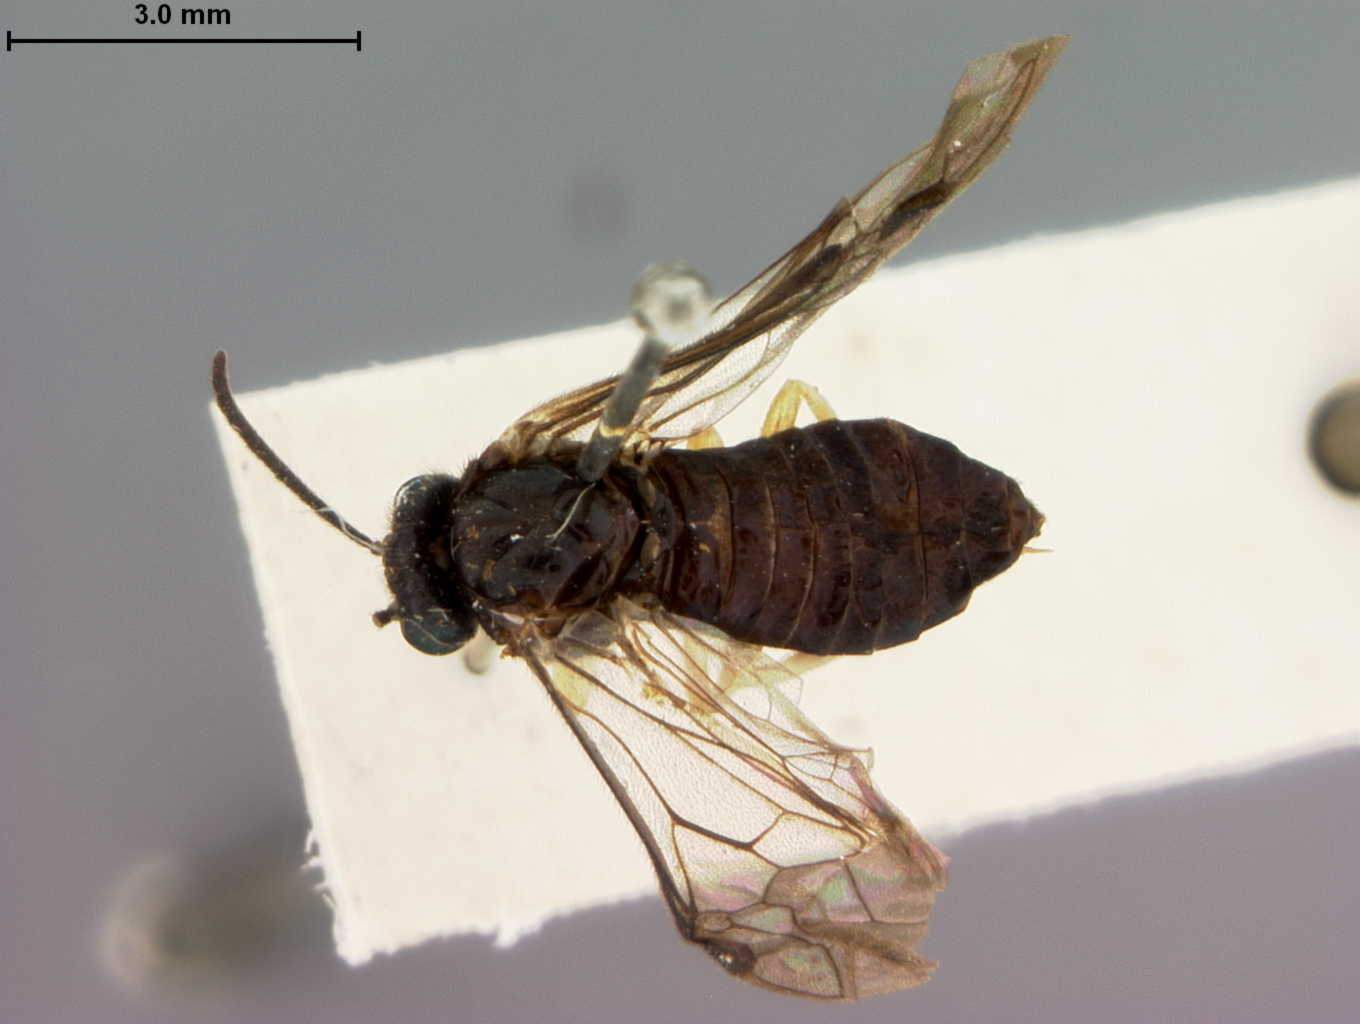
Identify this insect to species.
Tomostethus gracilicornis
